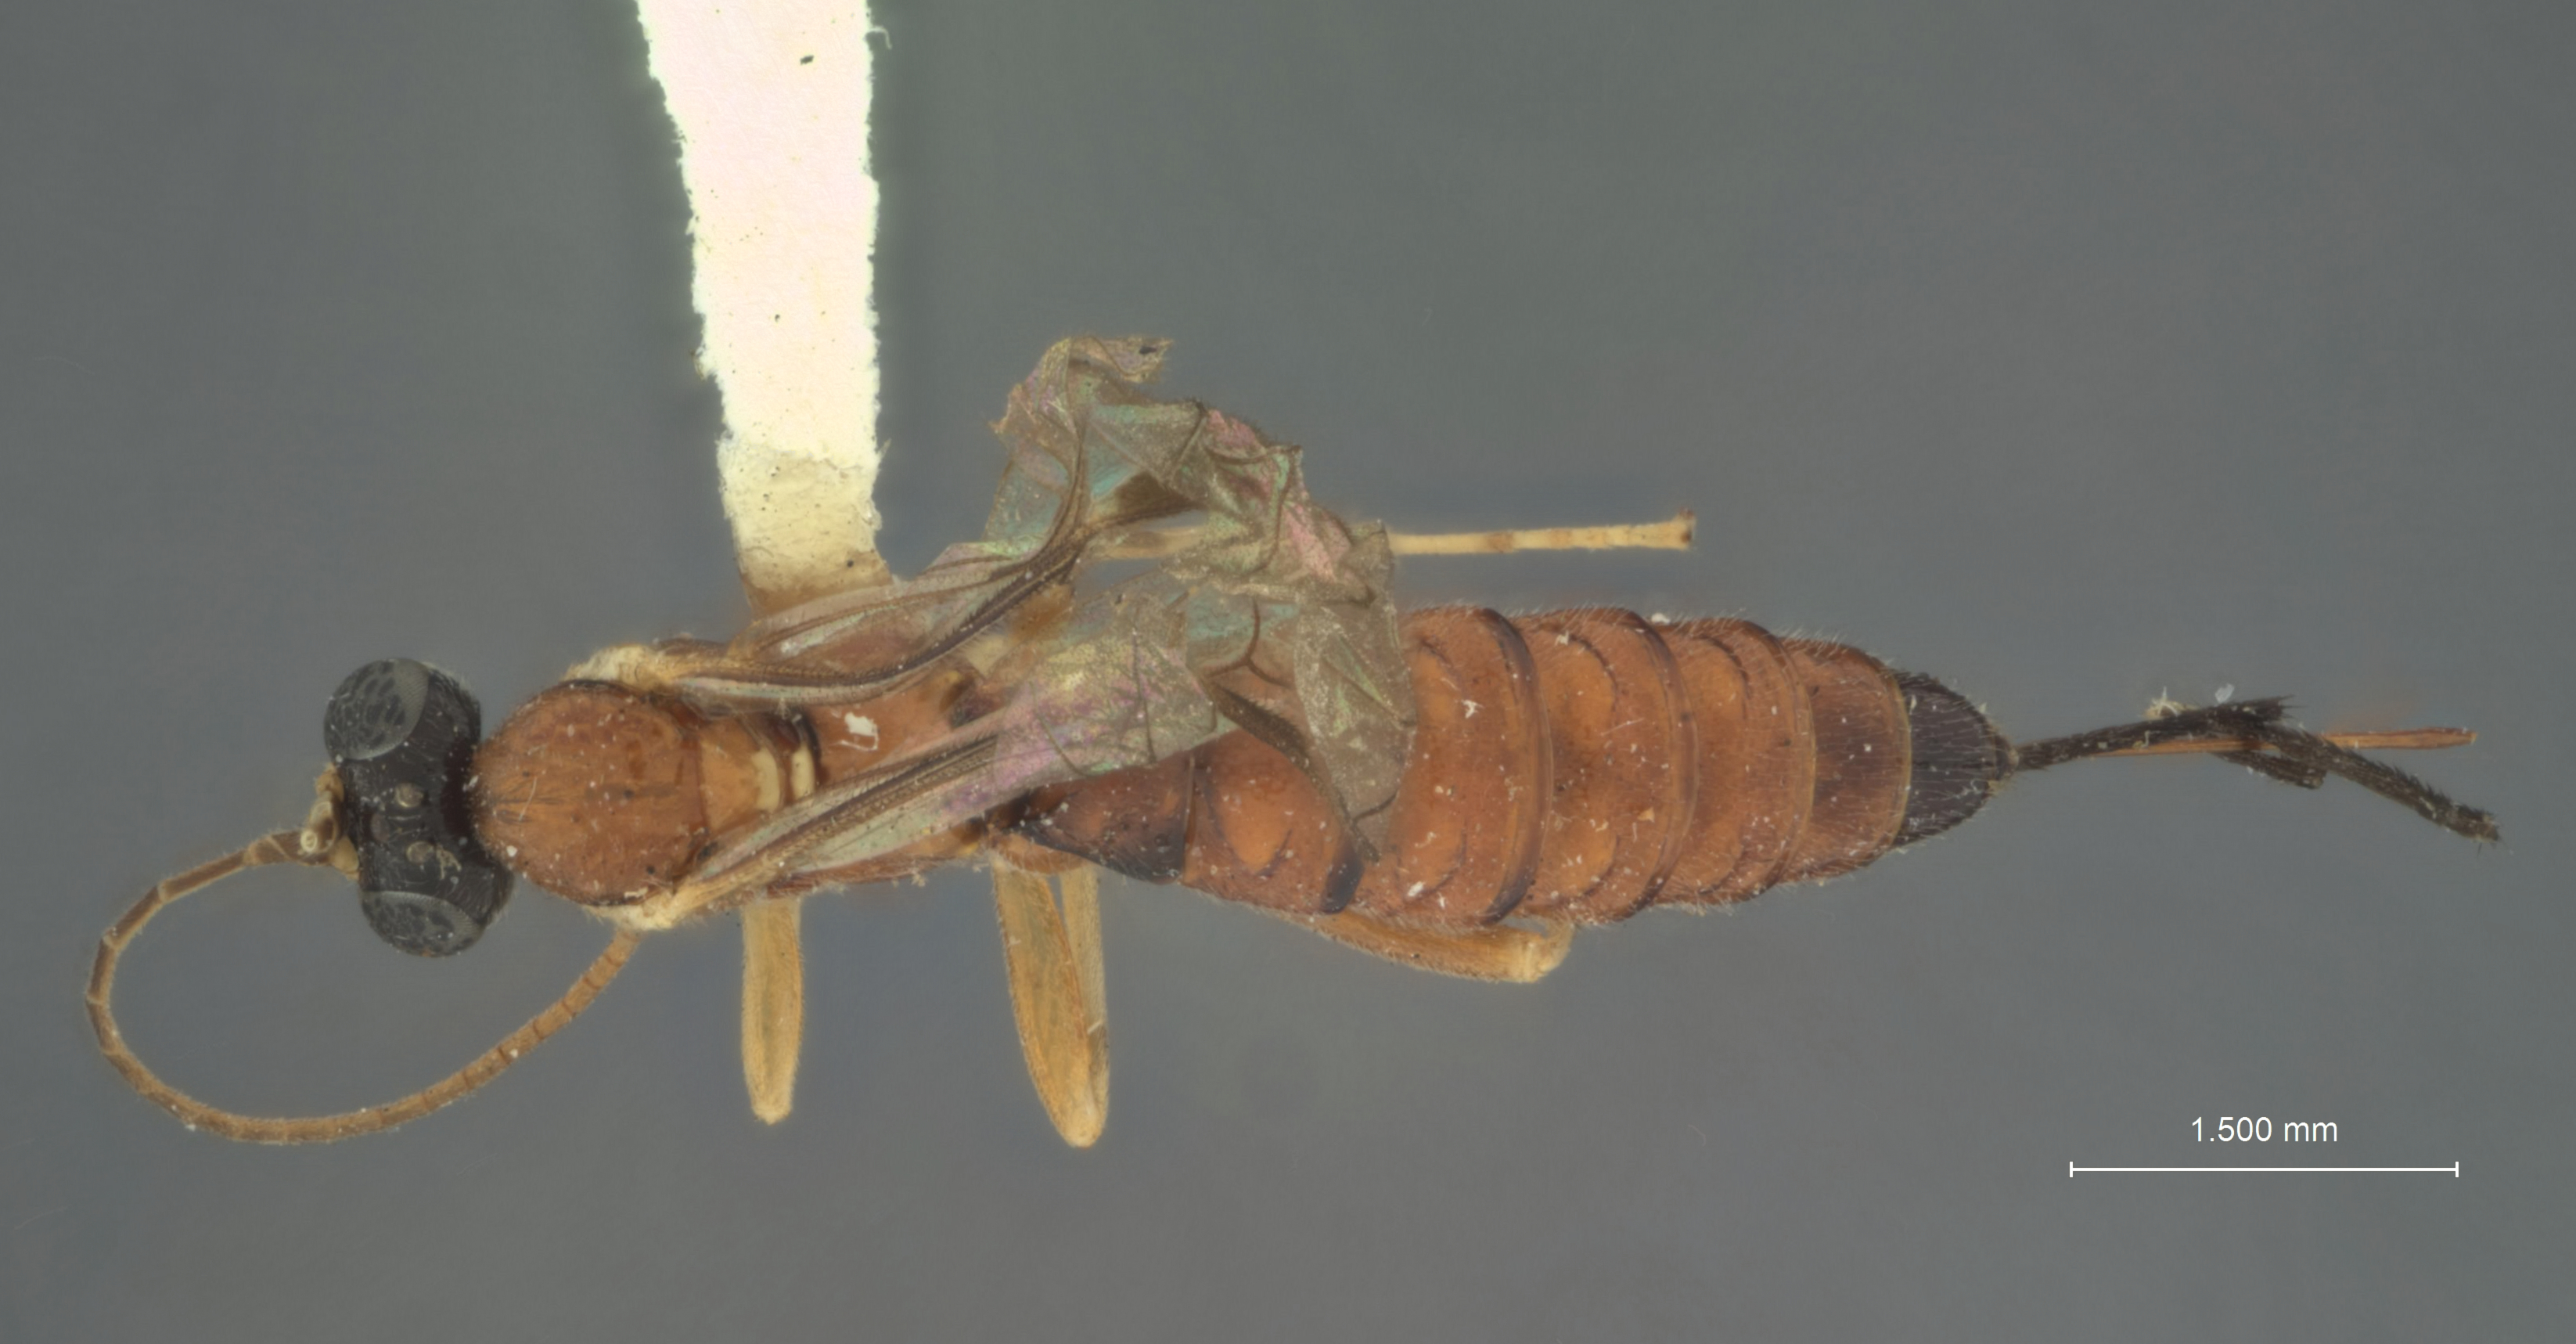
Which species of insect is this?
Epiurus carpocapsae
